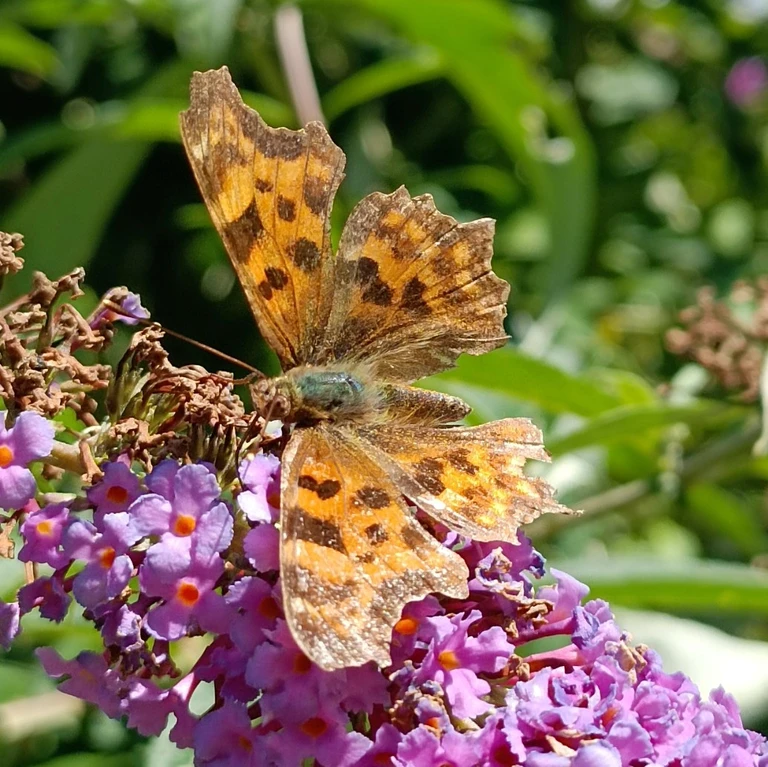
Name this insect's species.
Polygonia c-album
